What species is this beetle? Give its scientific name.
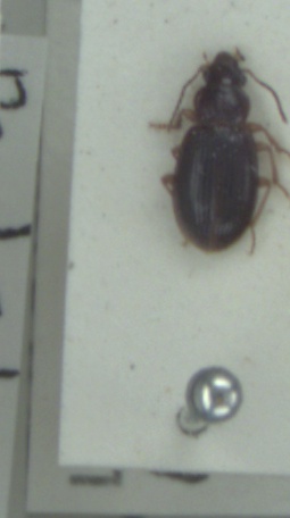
Bradycellus sharpi
